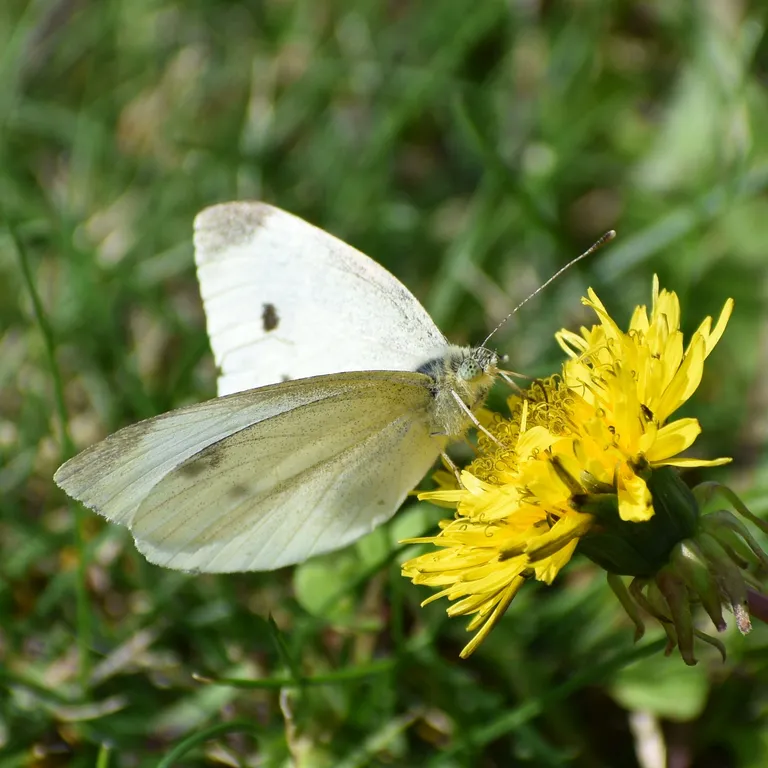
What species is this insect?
Pieris rapae
